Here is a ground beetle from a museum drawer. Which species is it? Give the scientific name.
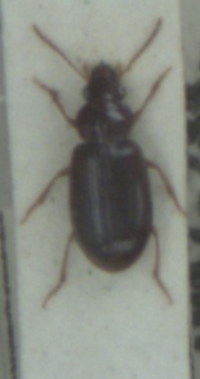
Bradycellus harpalinus
